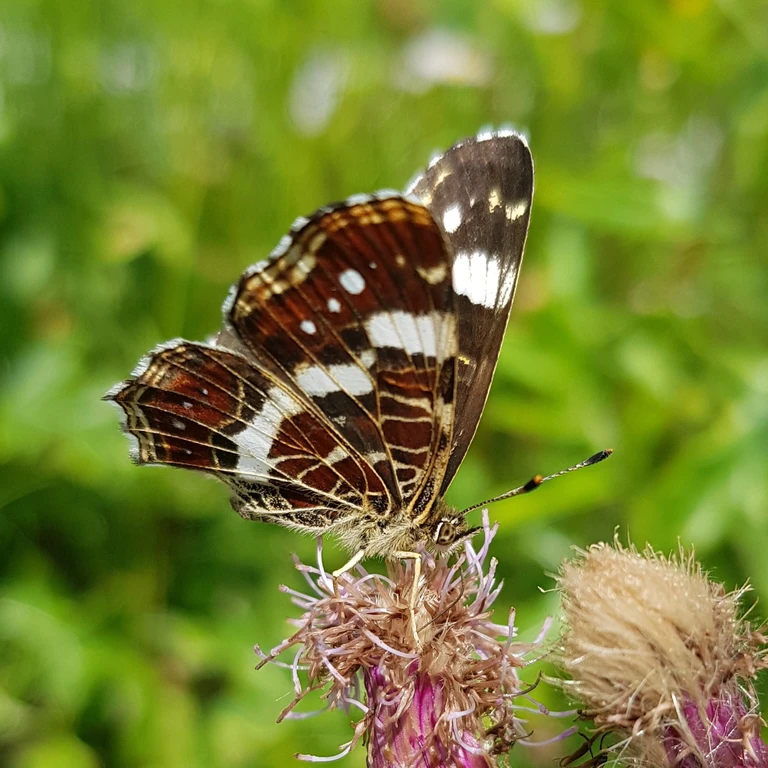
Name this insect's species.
Araschnia levana
